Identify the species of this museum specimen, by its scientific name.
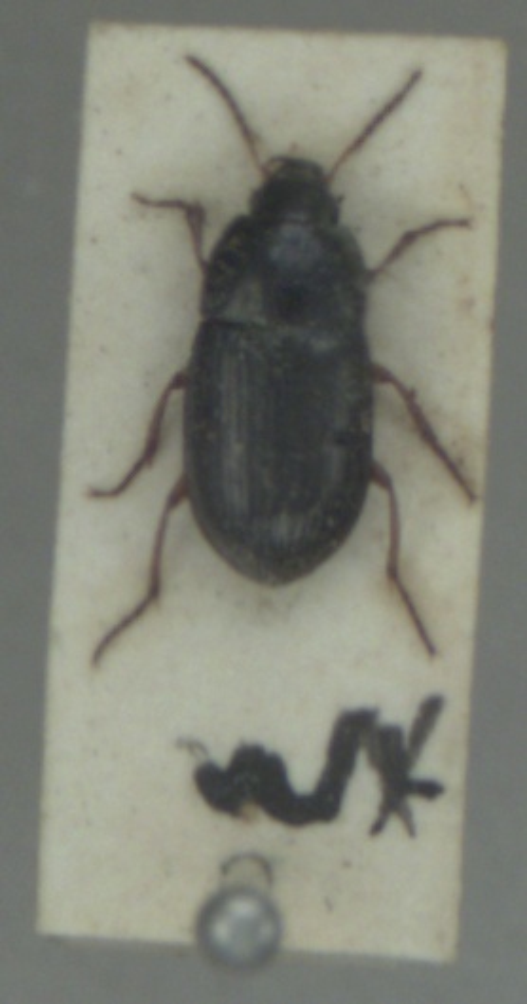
Amara familiaris
